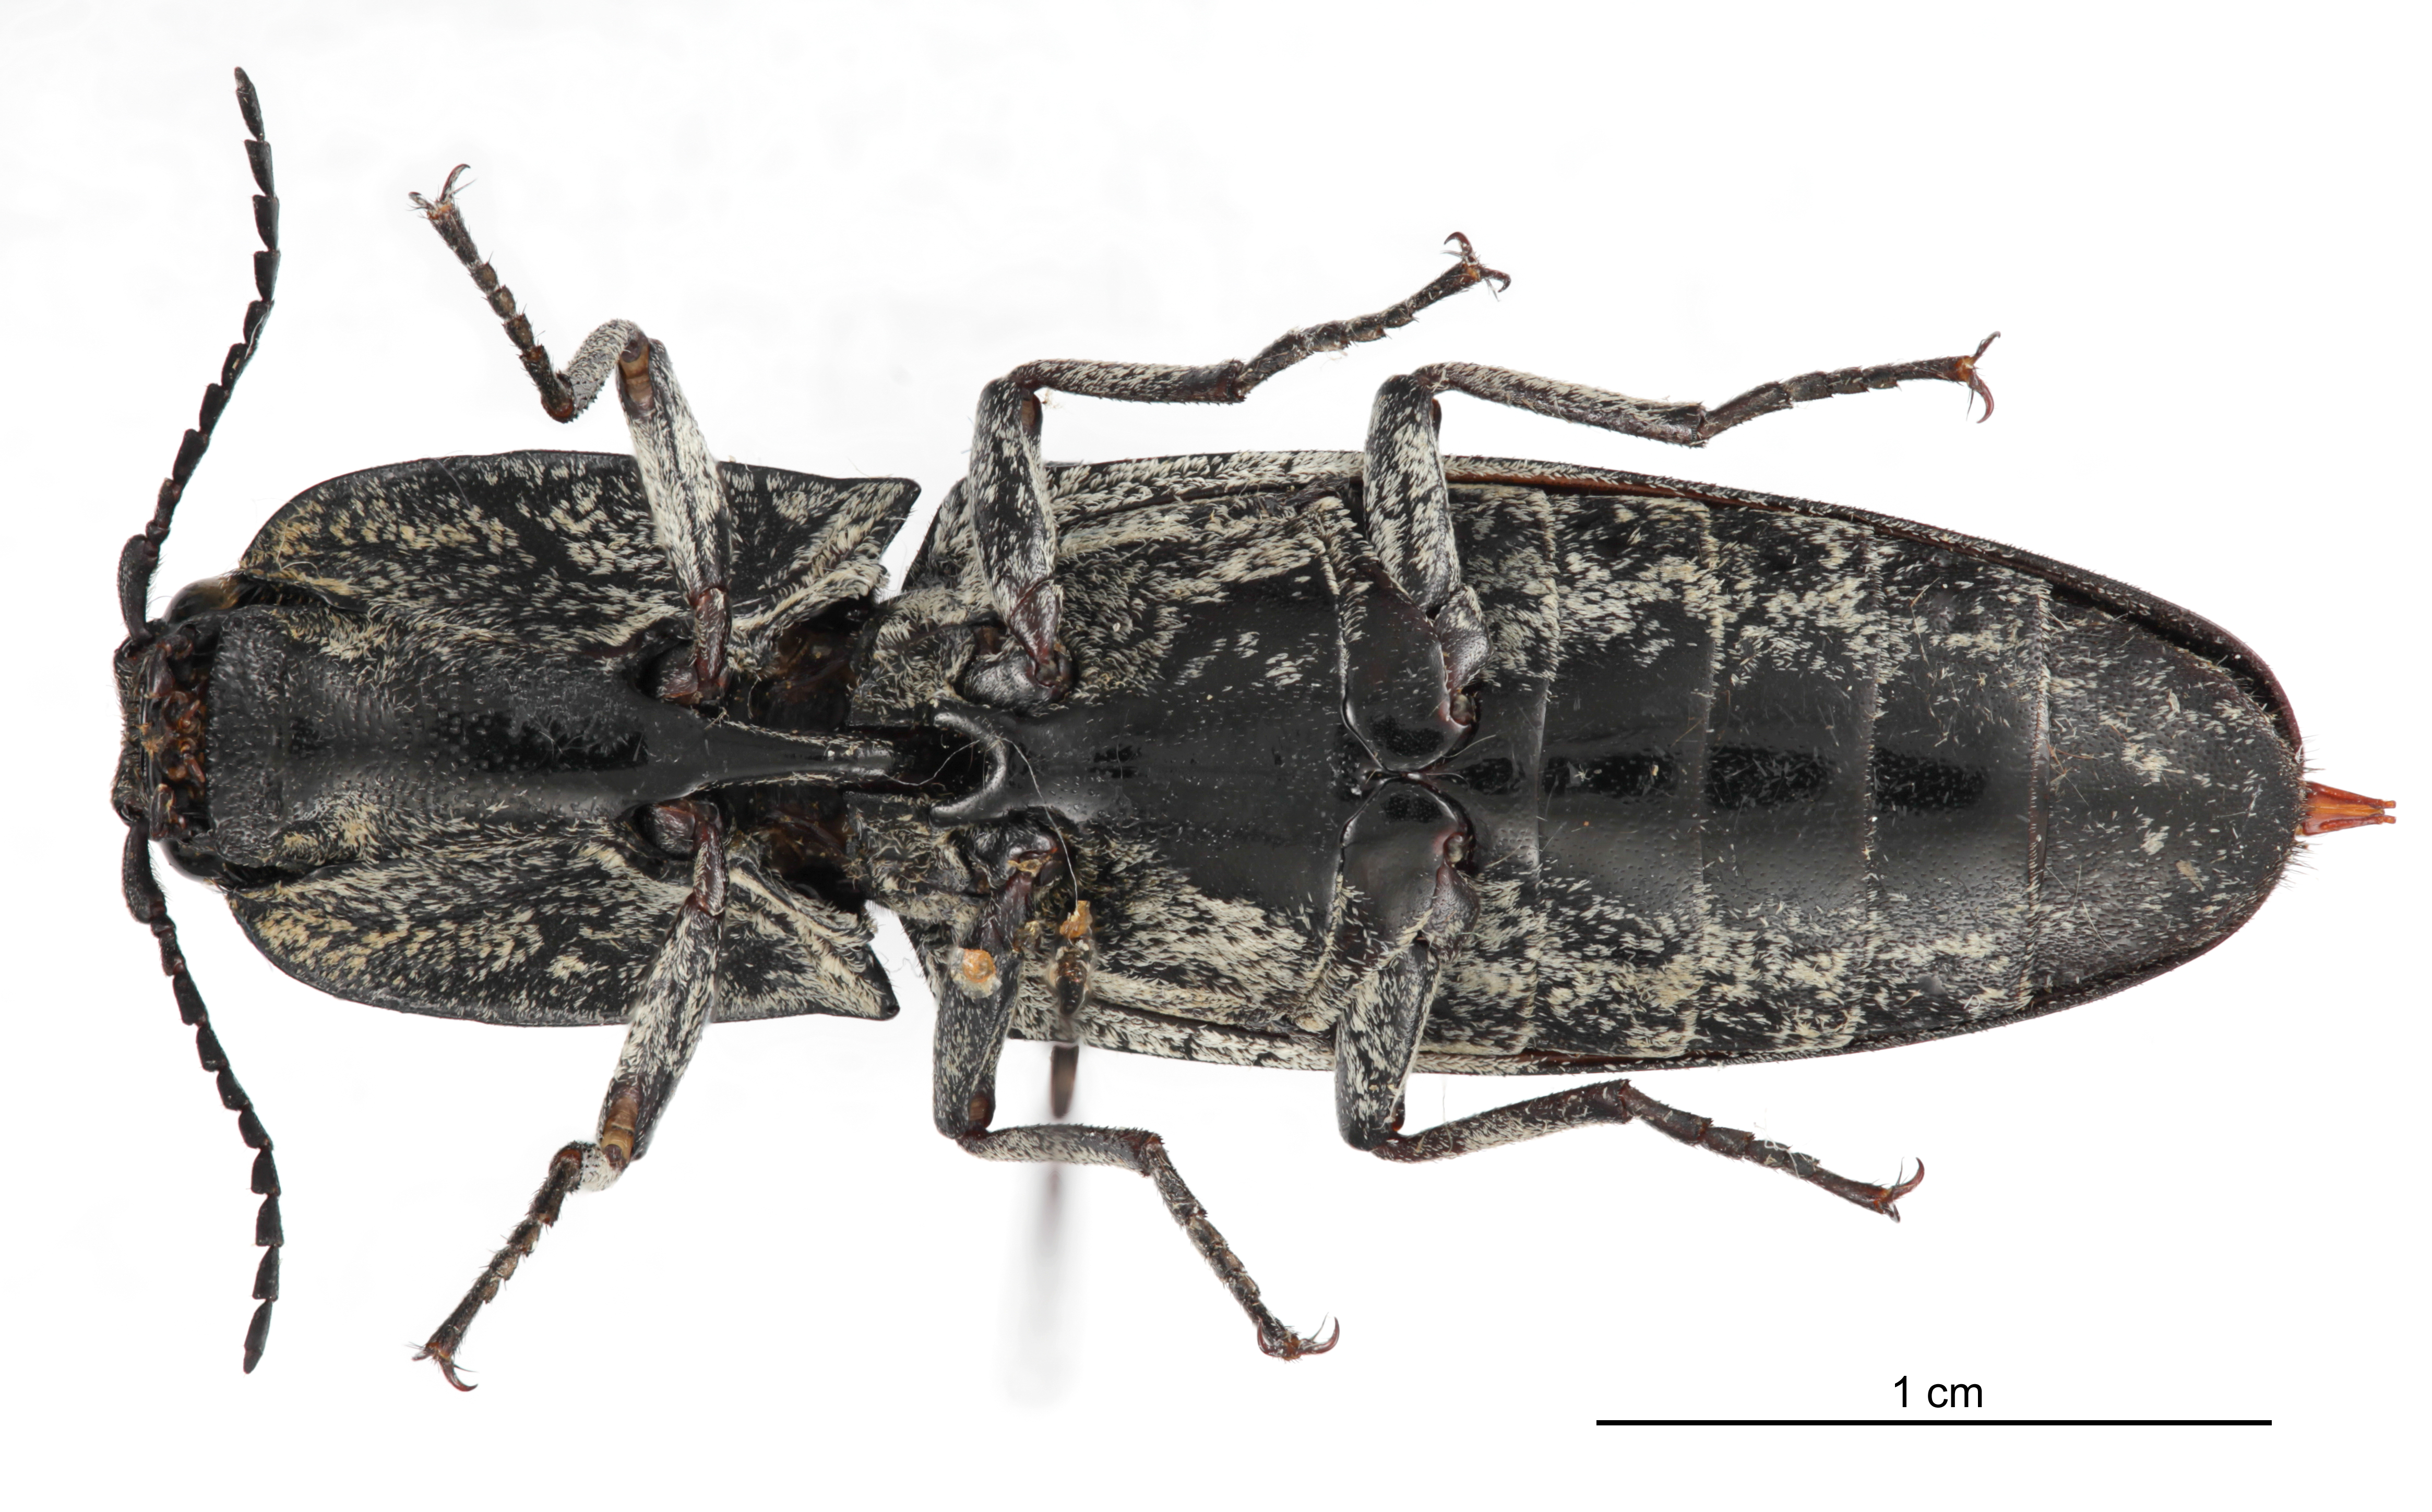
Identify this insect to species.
Alaus oculatus
